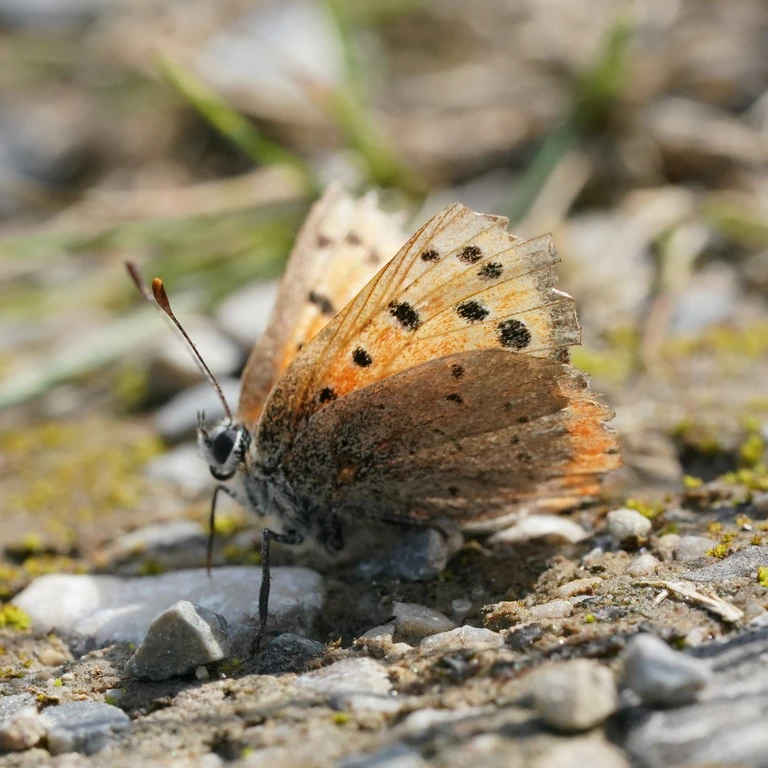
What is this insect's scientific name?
Lycaena phlaeas
